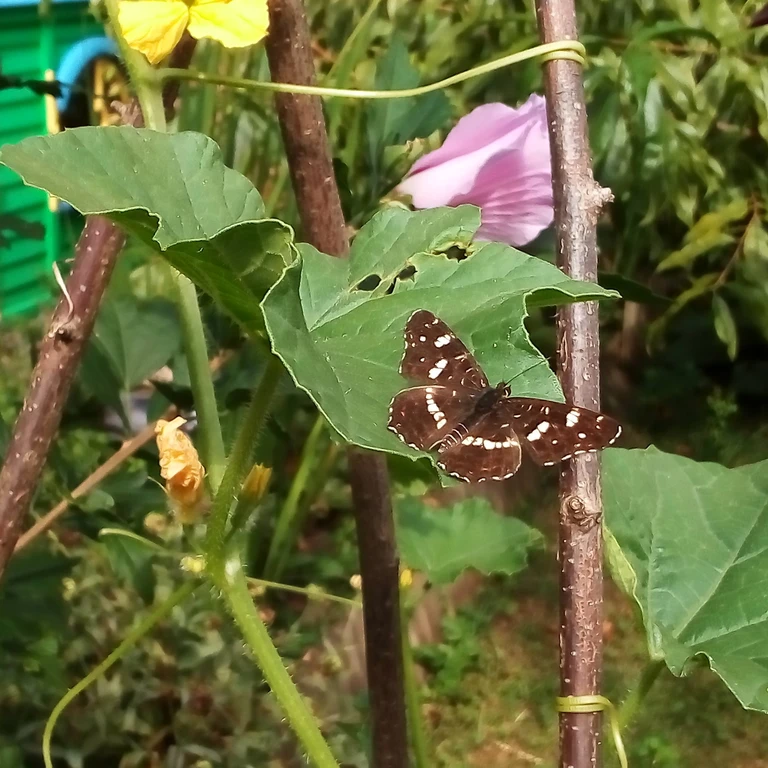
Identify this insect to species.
Araschnia levana
